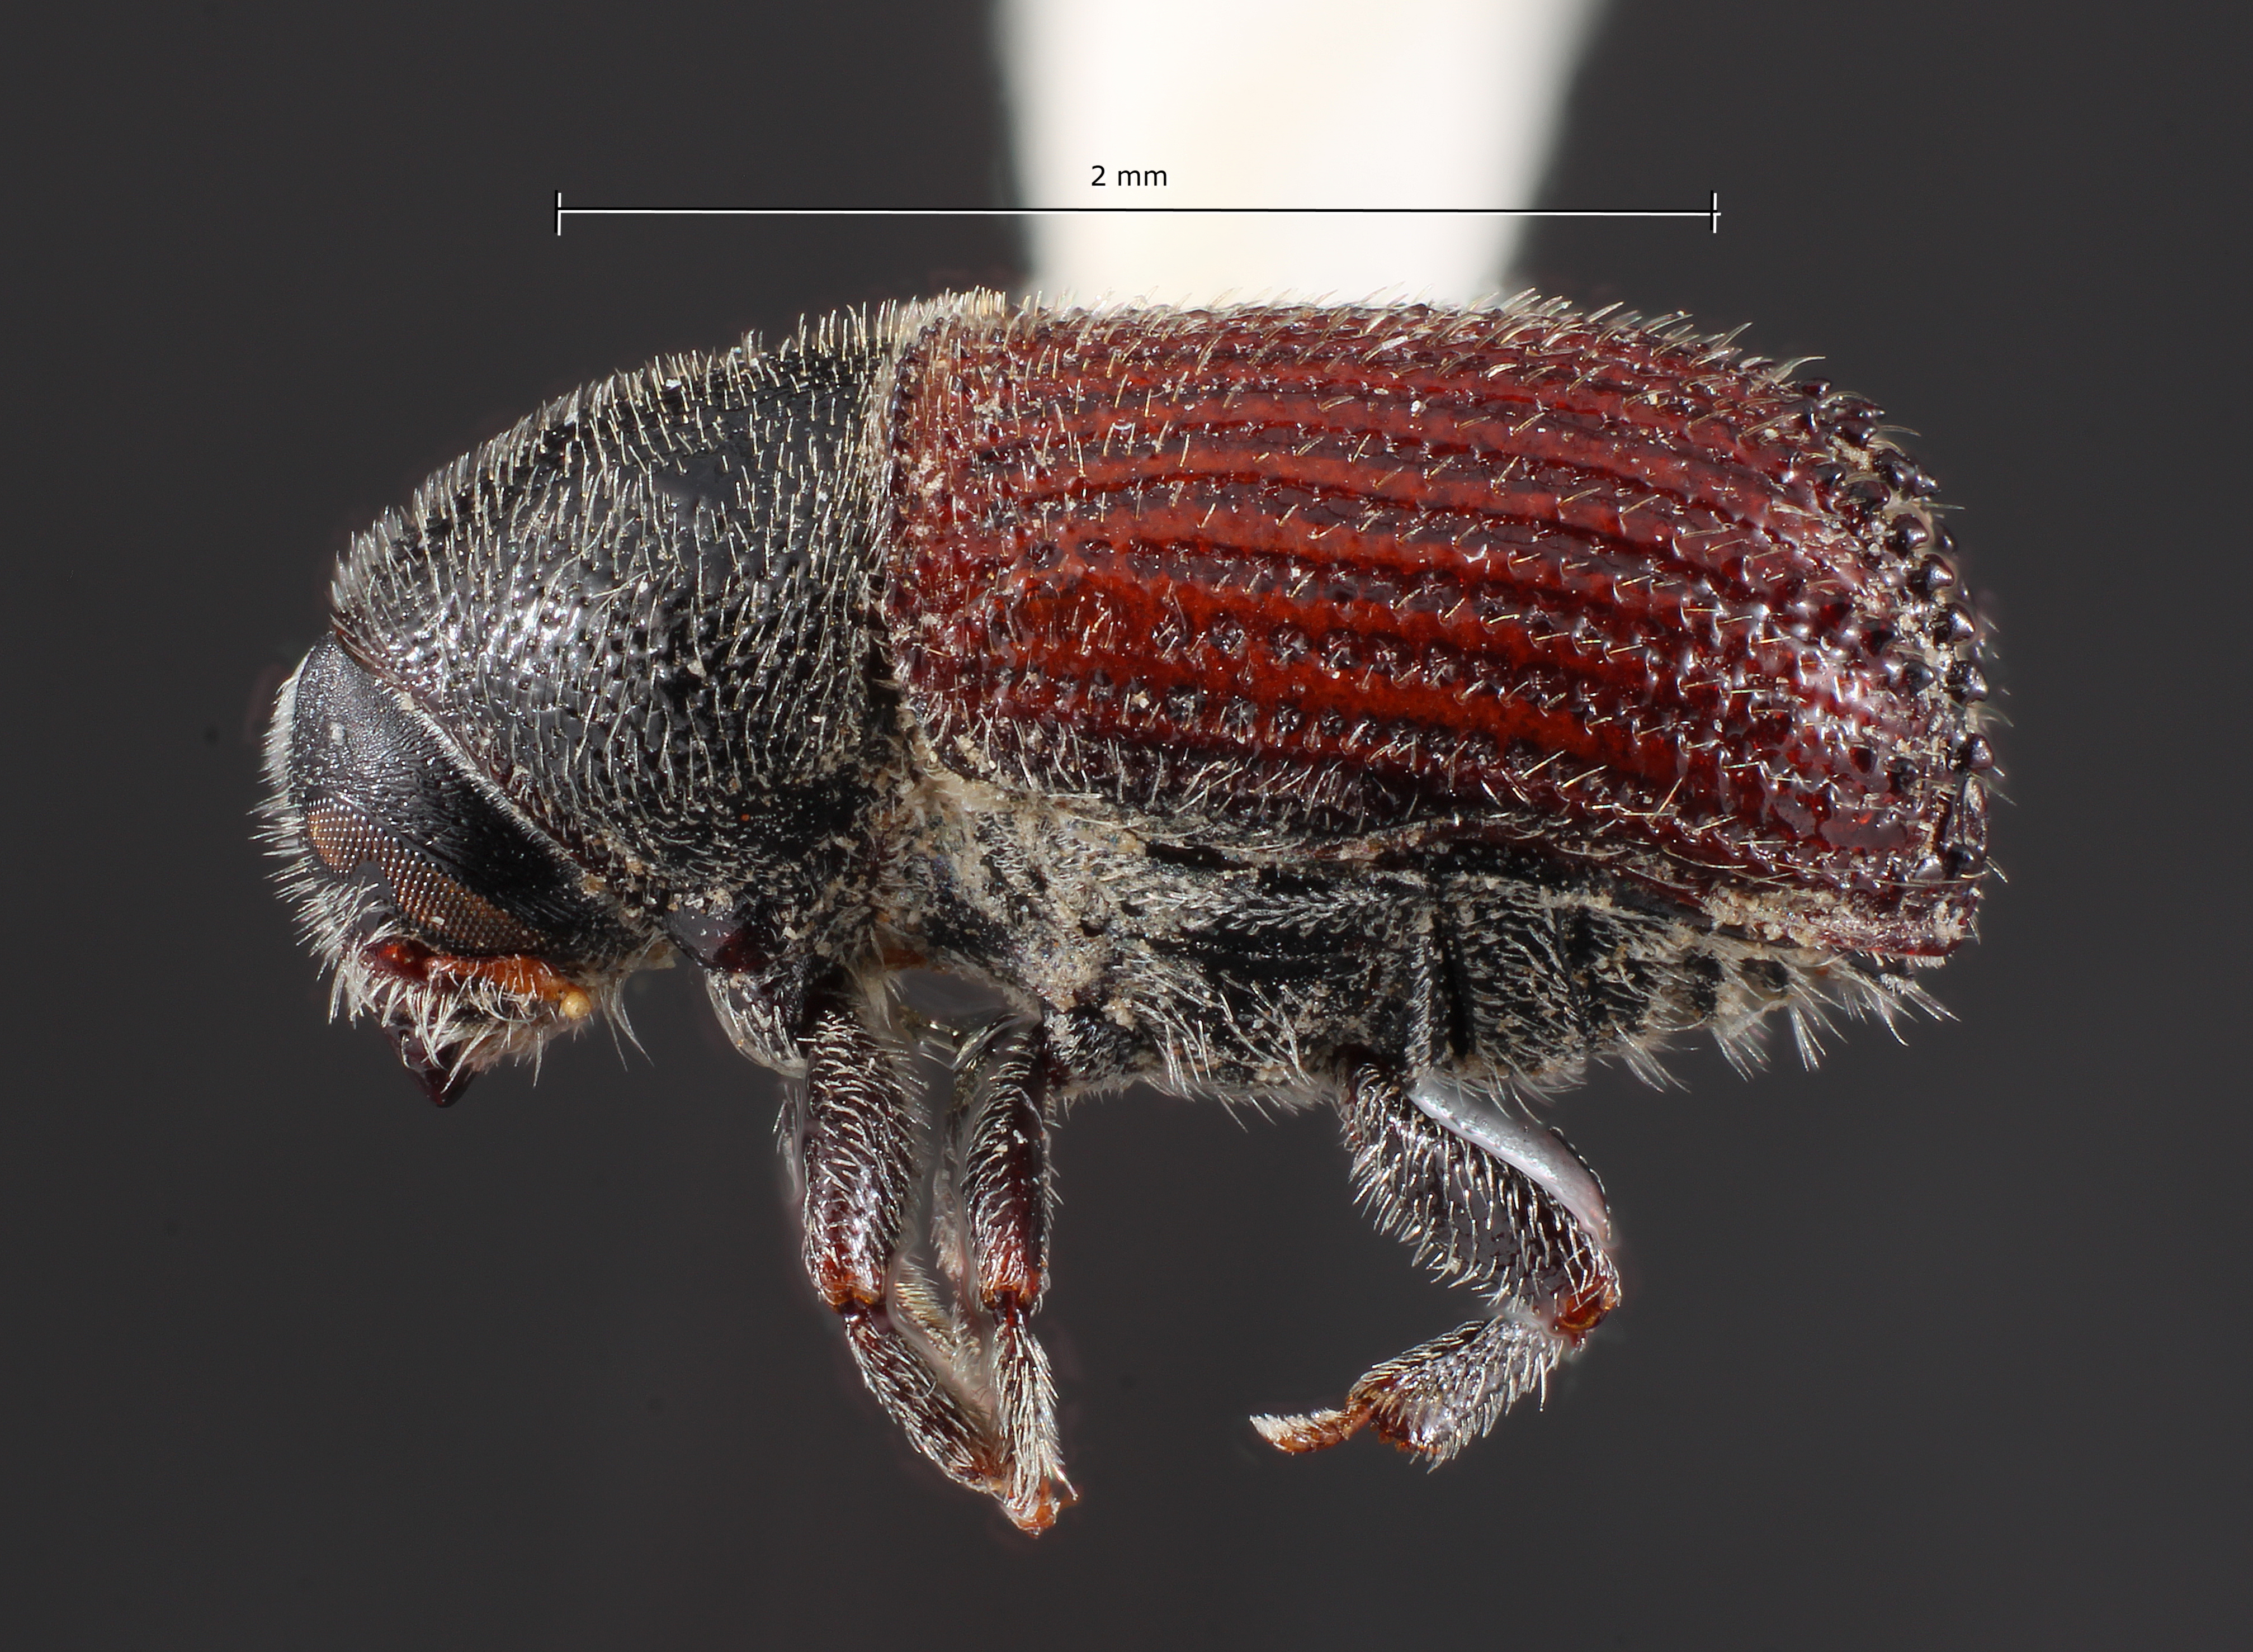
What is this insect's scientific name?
Phloeosinus blackwelderi
